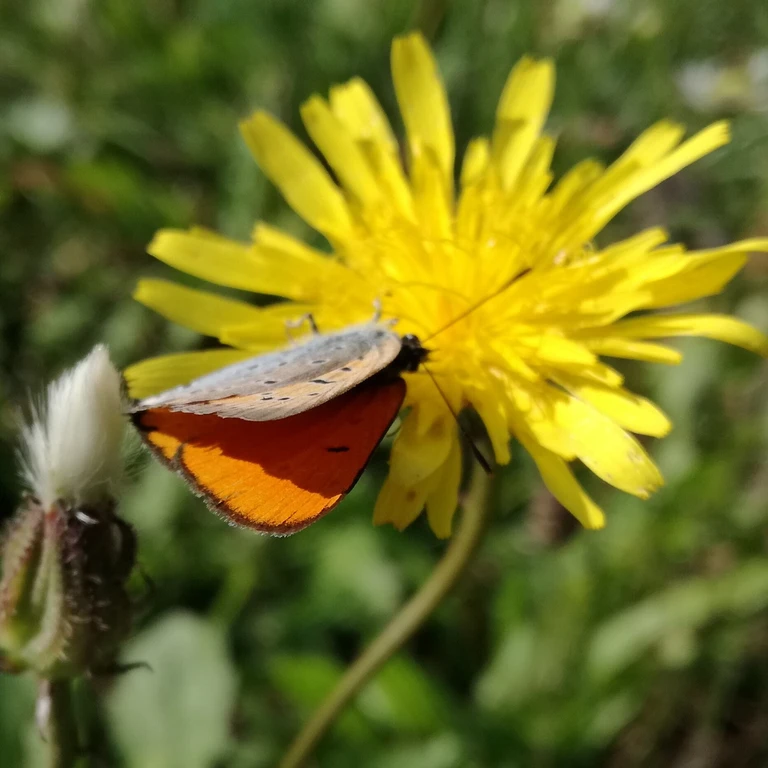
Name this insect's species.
Lycaena dispar
